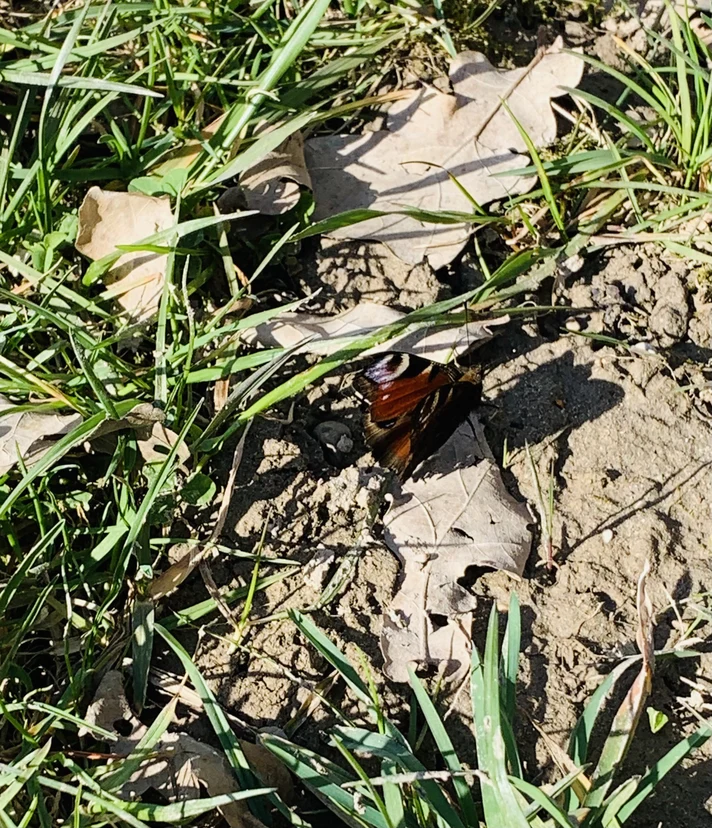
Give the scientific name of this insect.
Aglais io
